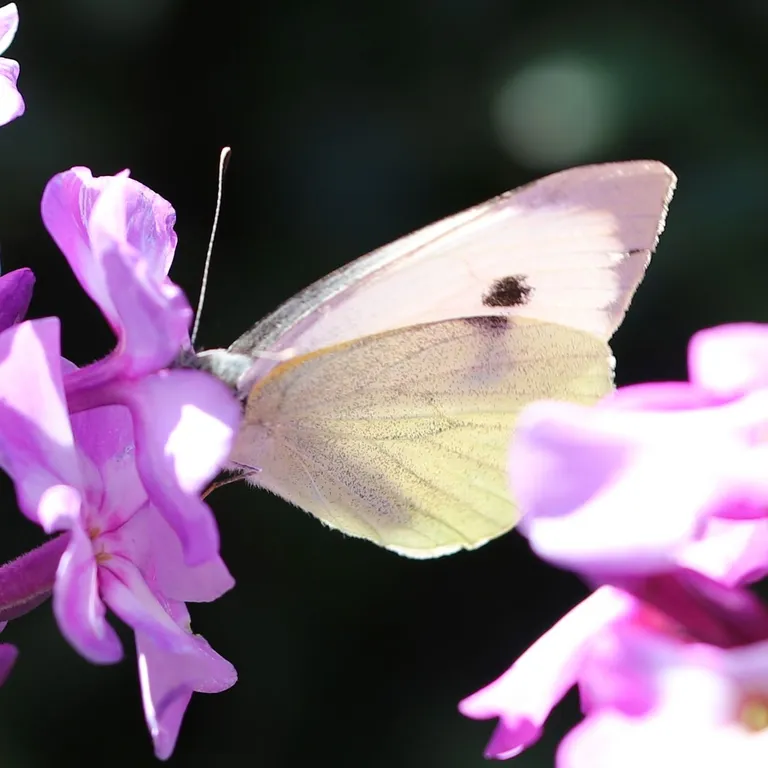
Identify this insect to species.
Pieris brassicae
